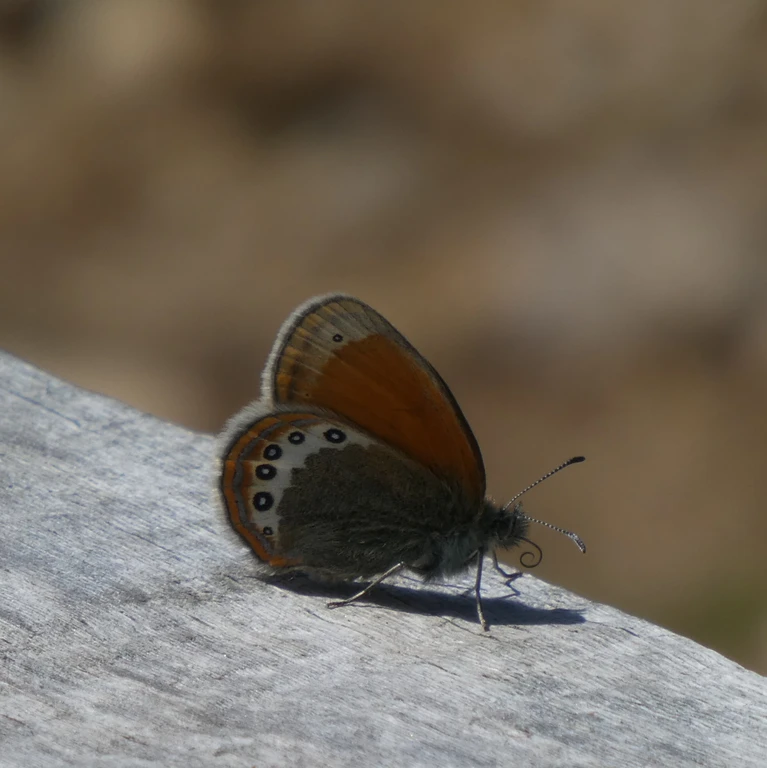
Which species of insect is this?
Coenonympha gardetta
